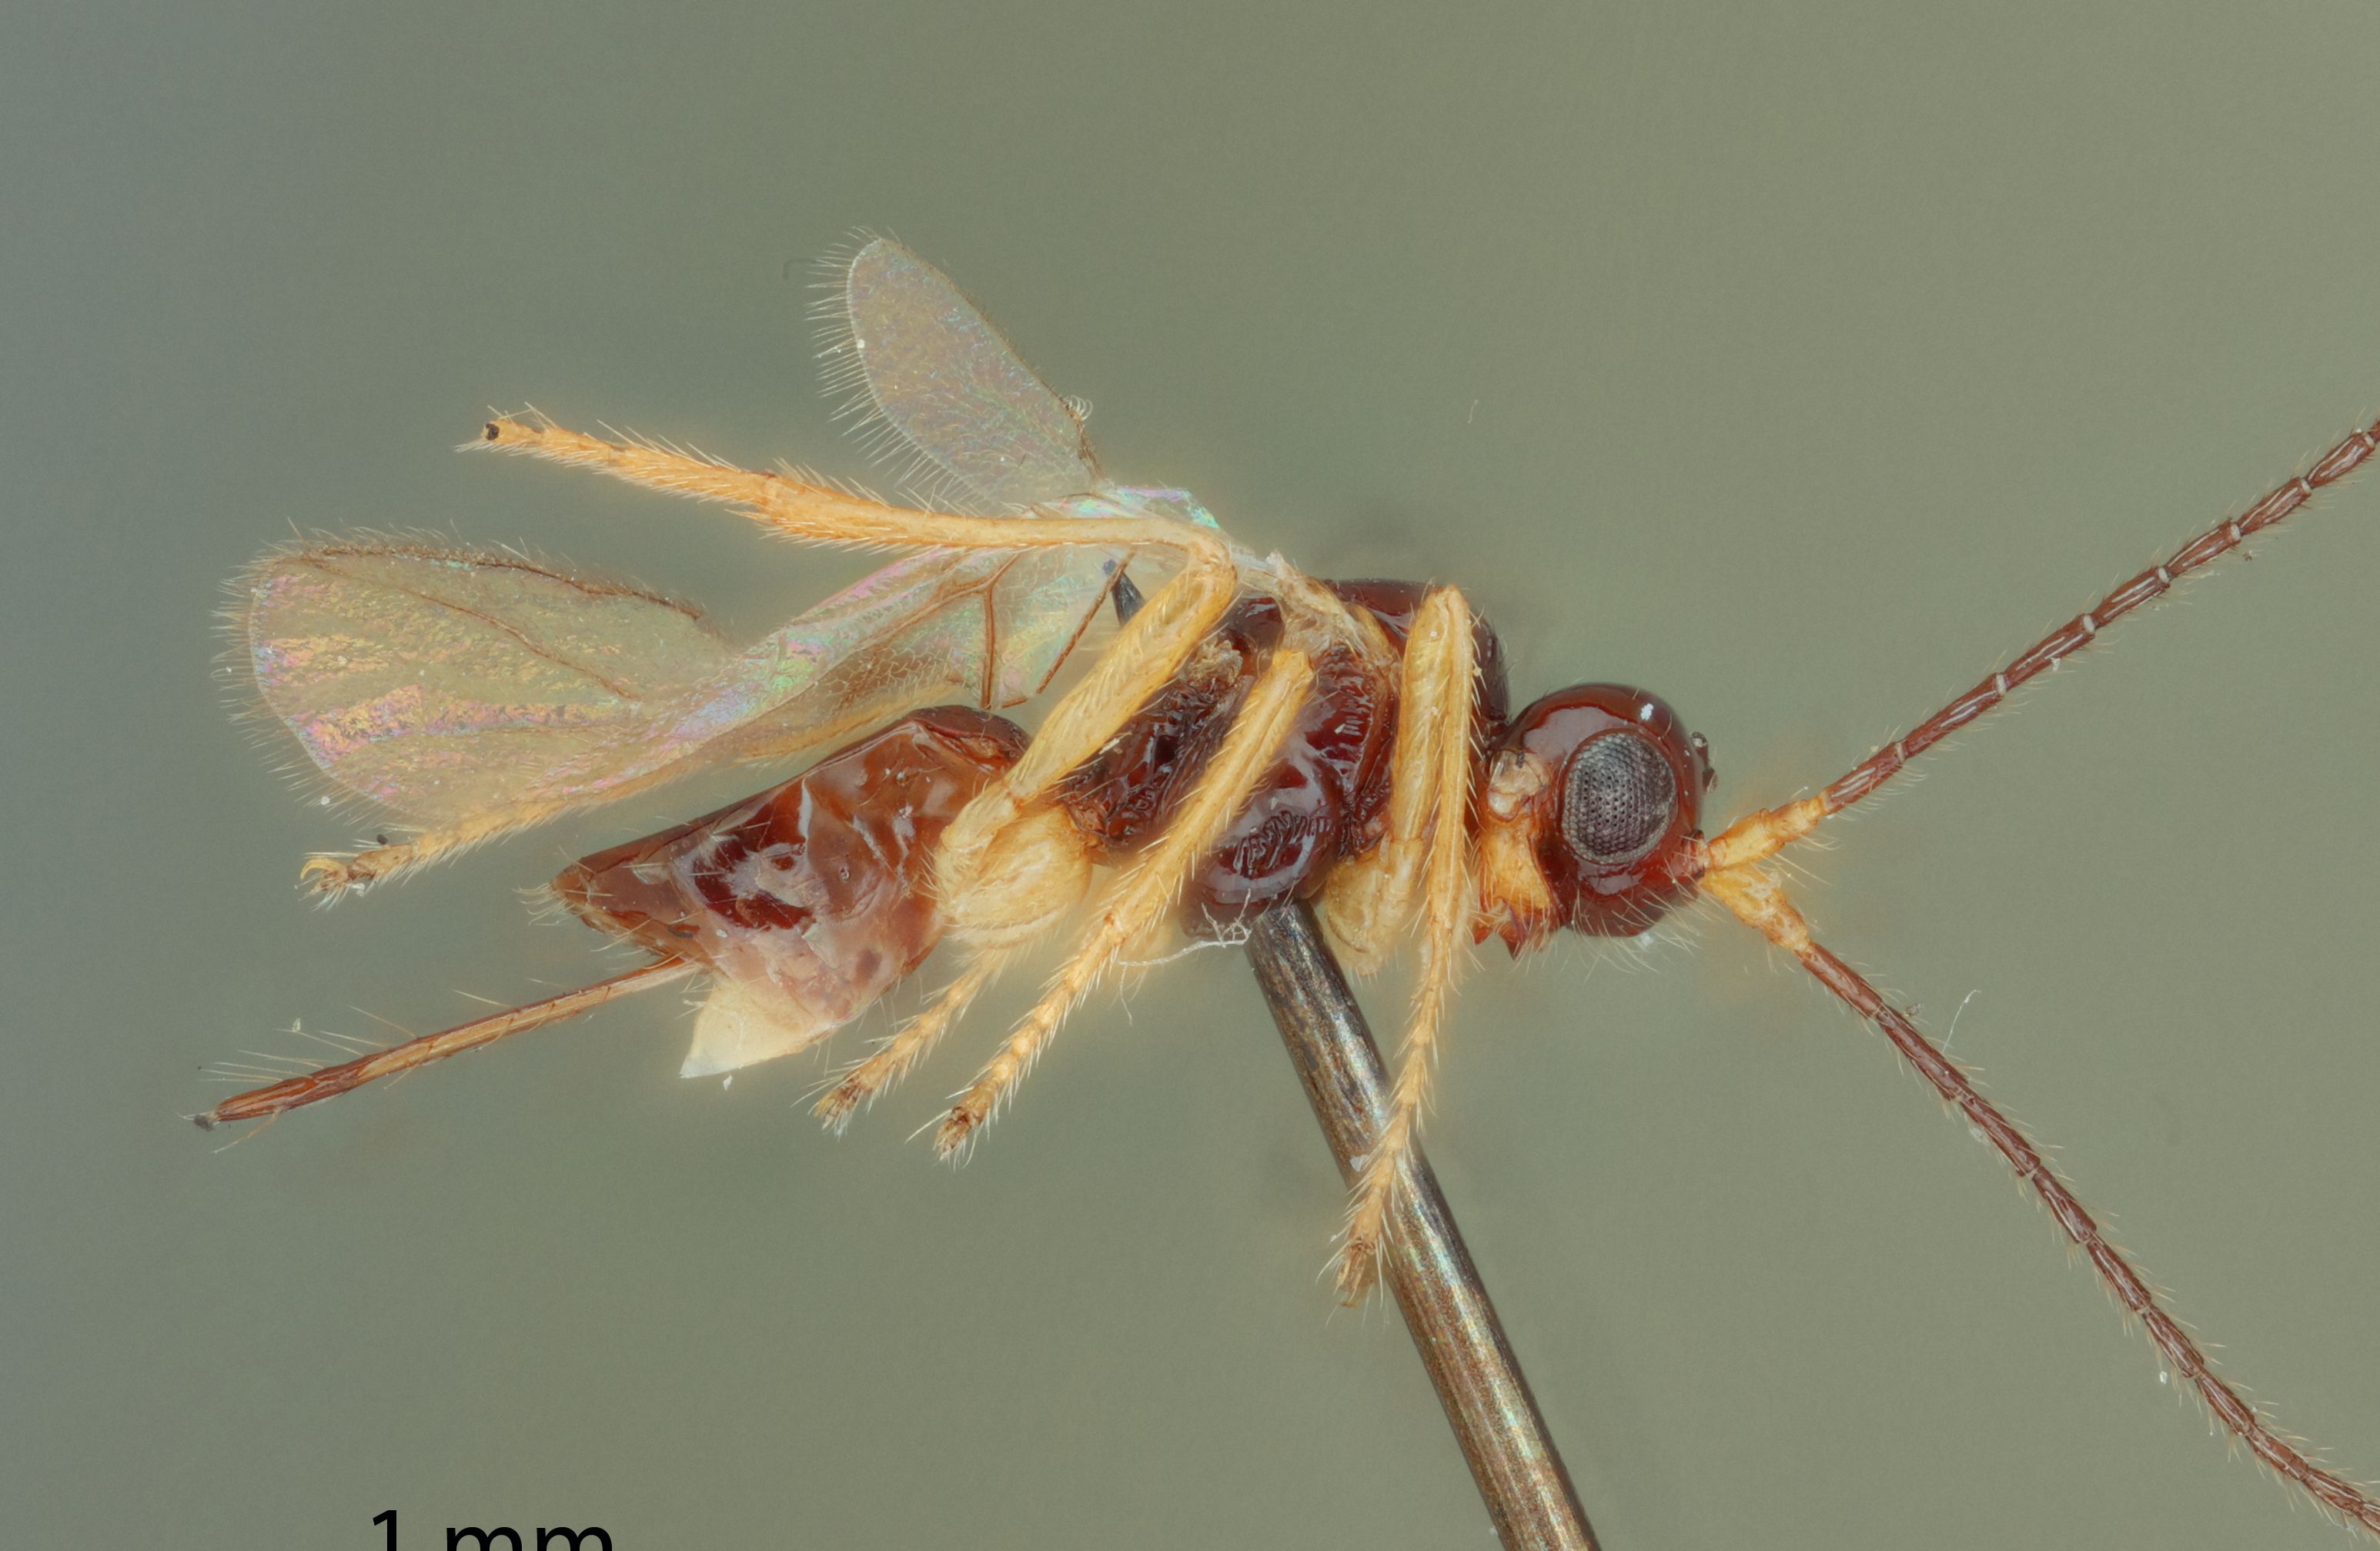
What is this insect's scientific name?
Aphaereta ithacensis
